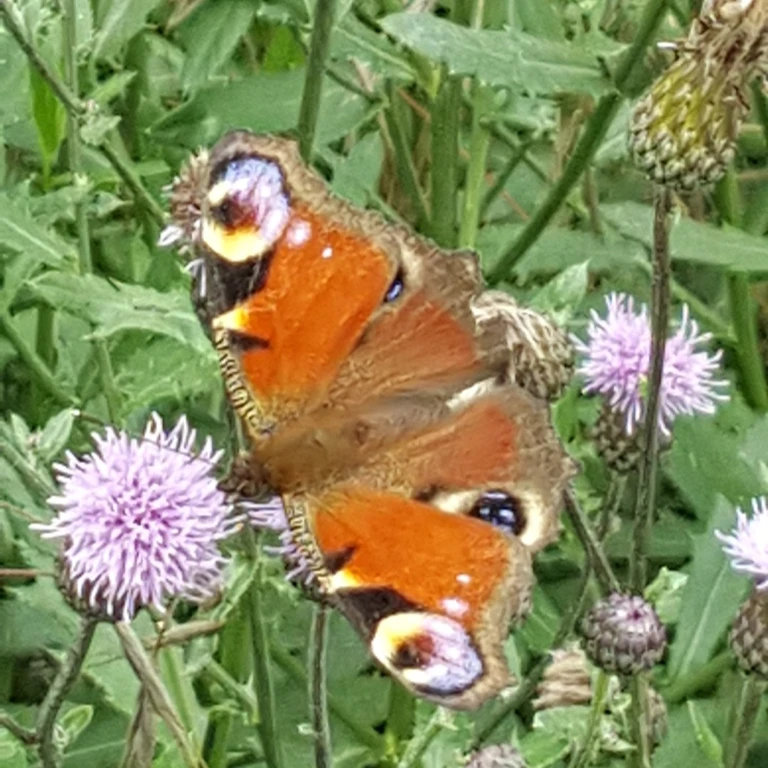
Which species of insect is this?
Aglais io
